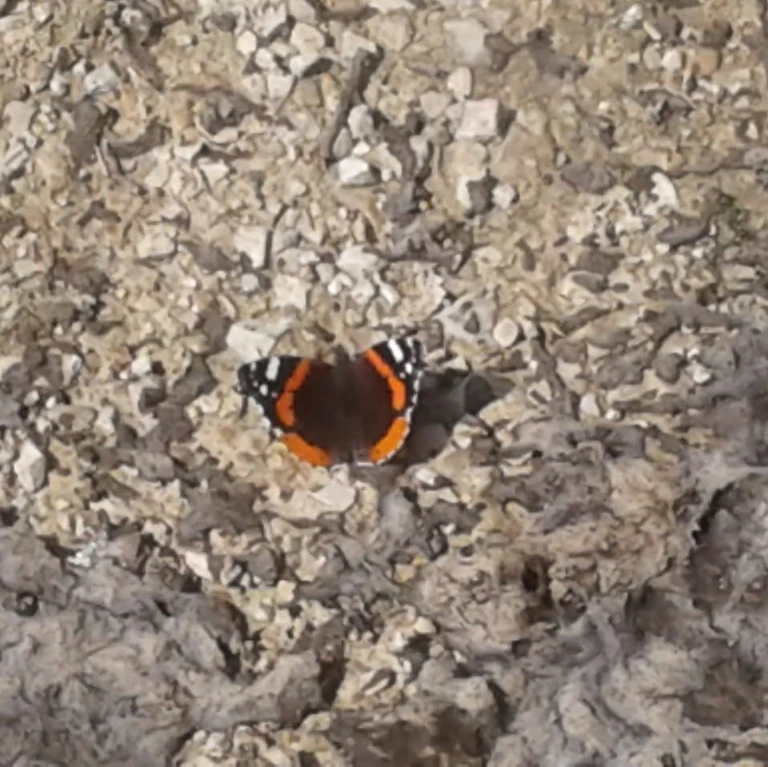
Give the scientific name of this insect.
Vanessa atalanta
